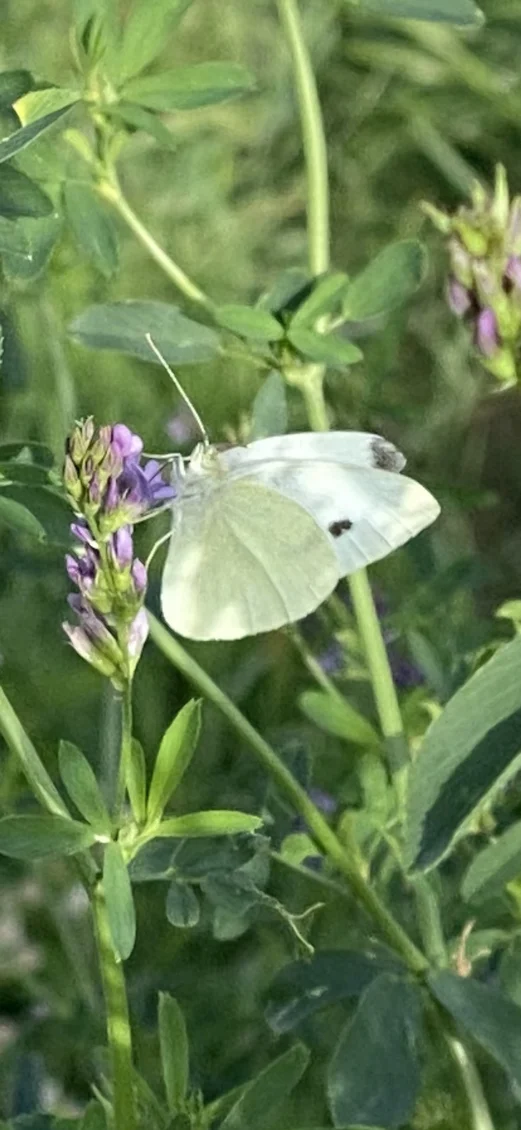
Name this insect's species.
Pieris rapae
